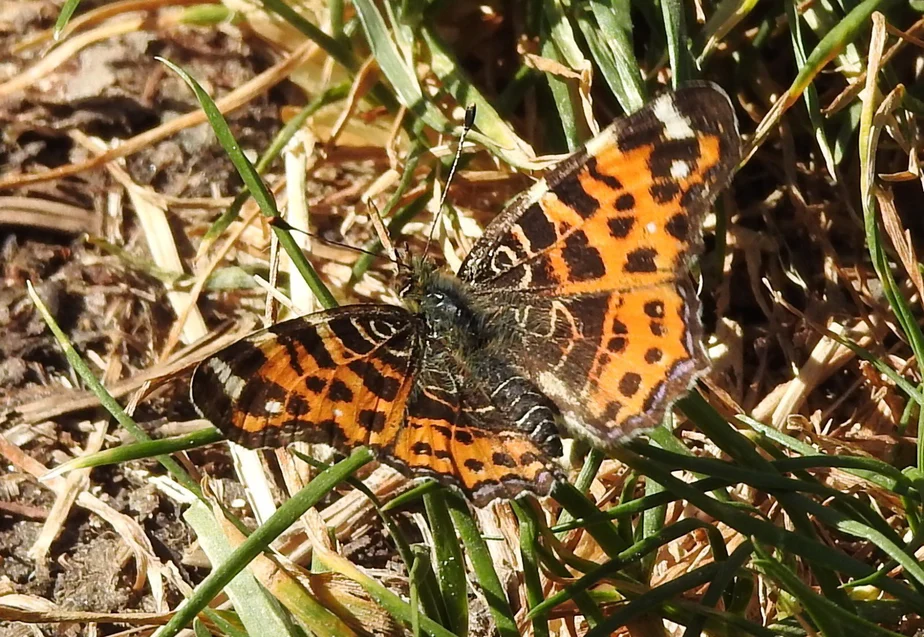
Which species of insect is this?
Araschnia levana
